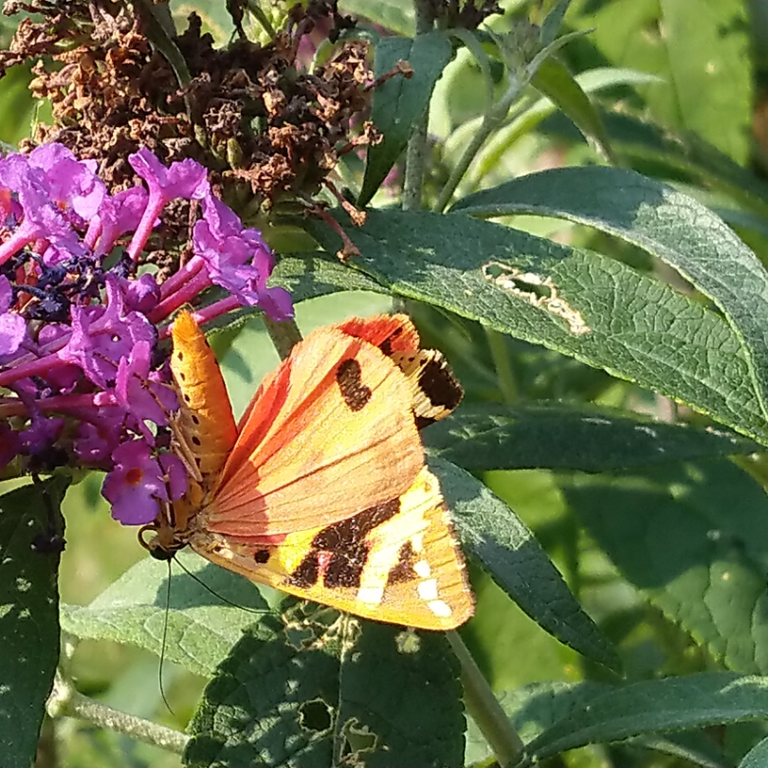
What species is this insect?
Euplagia quadripunctaria
